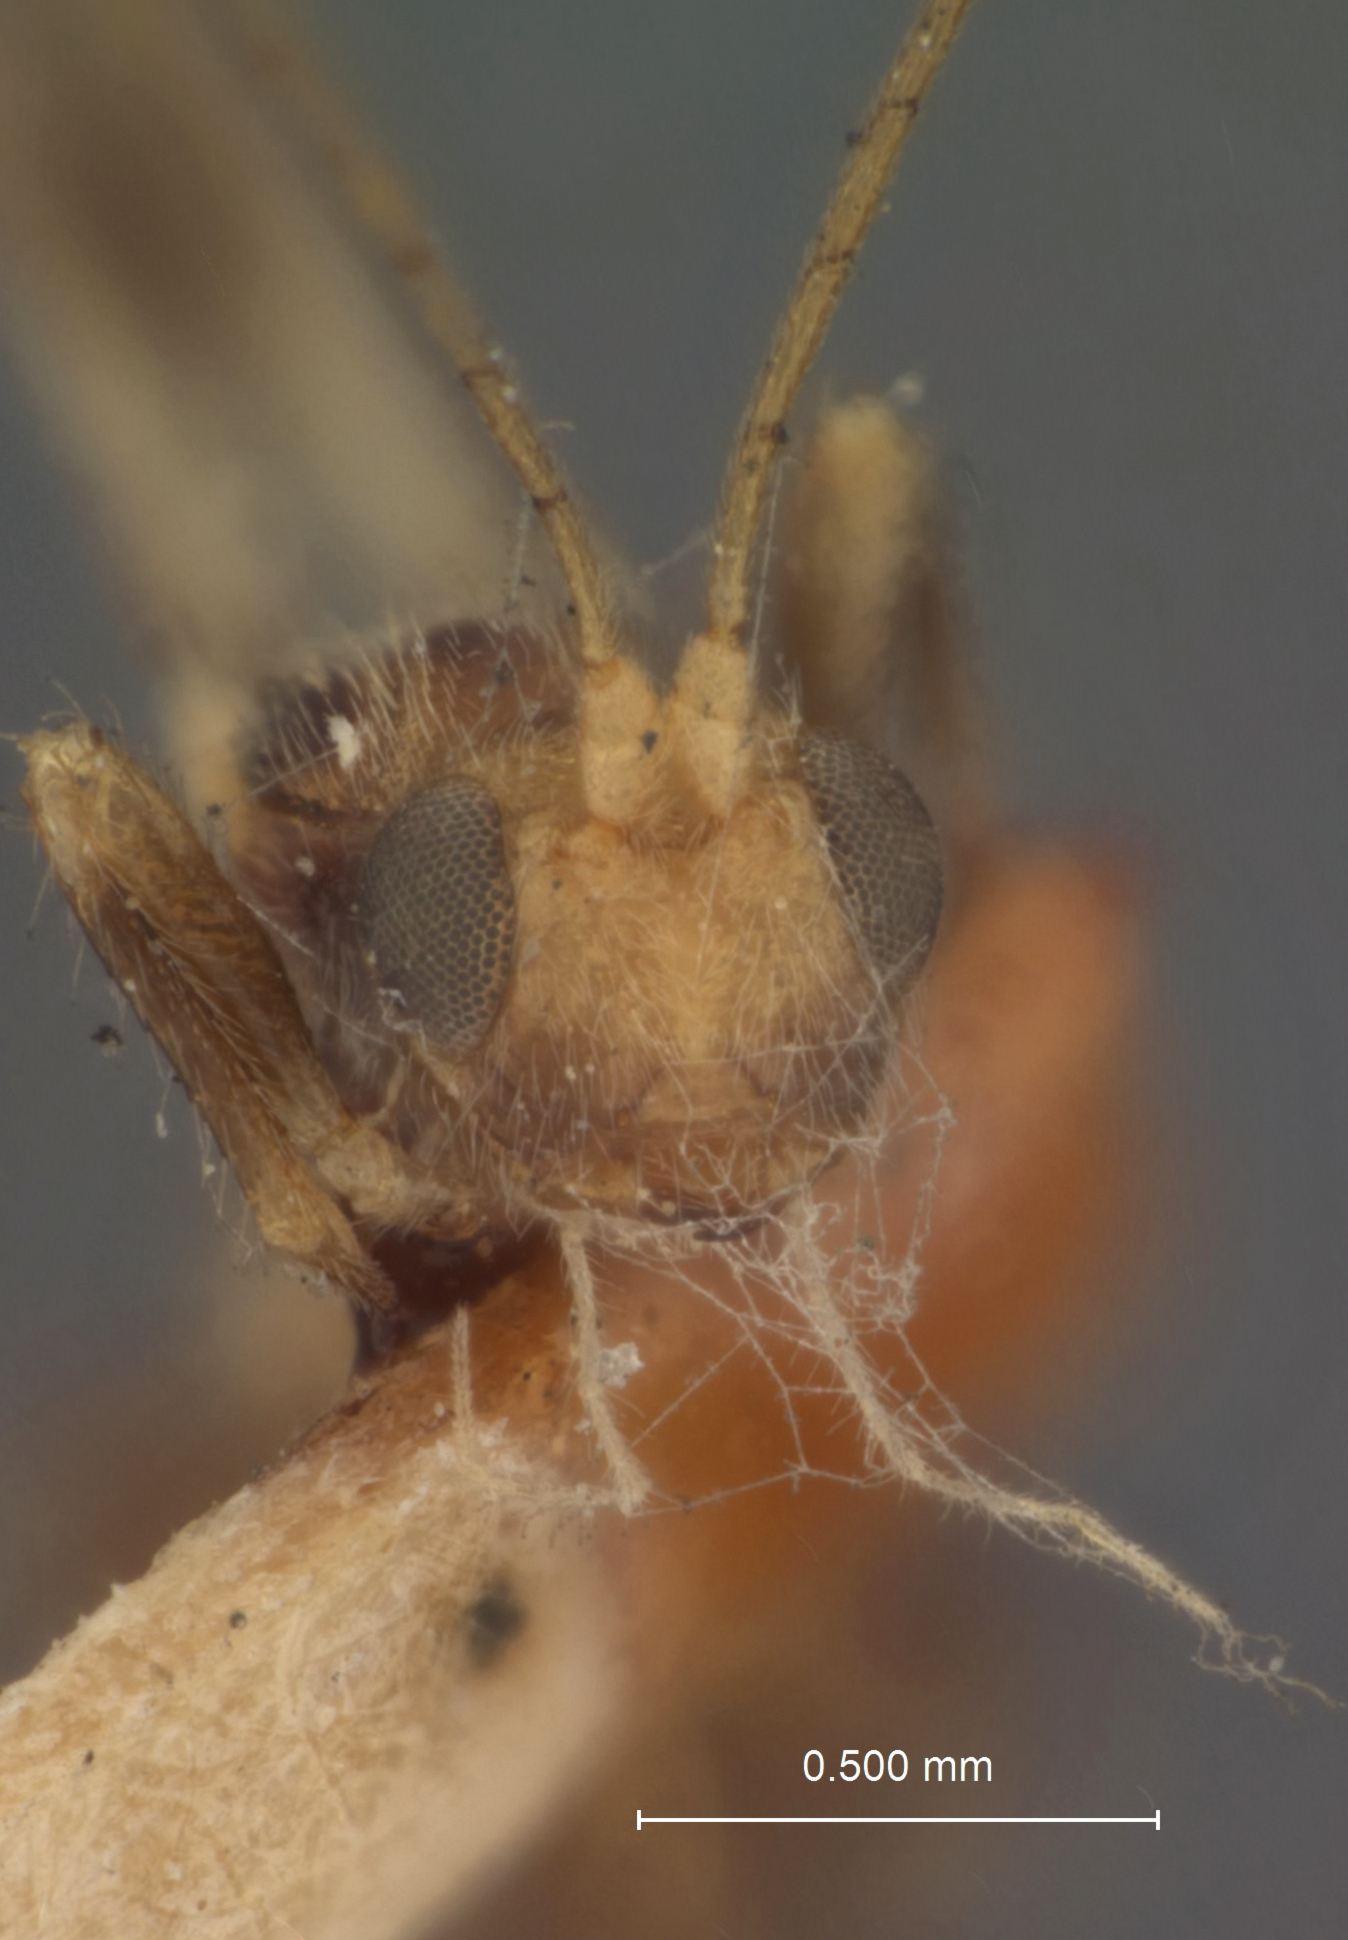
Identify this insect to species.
Spathius philotas
